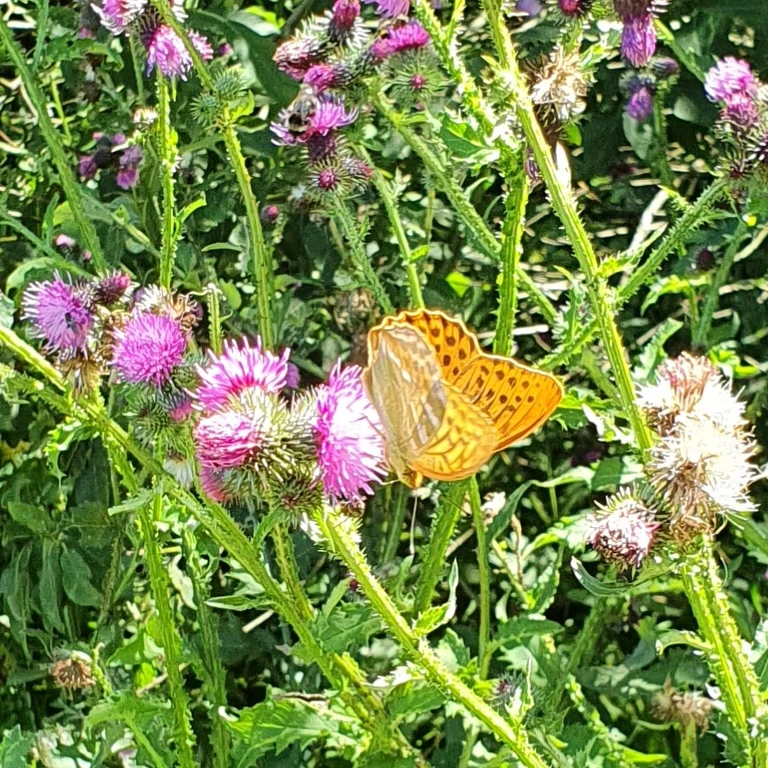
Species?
Argynnis paphia
